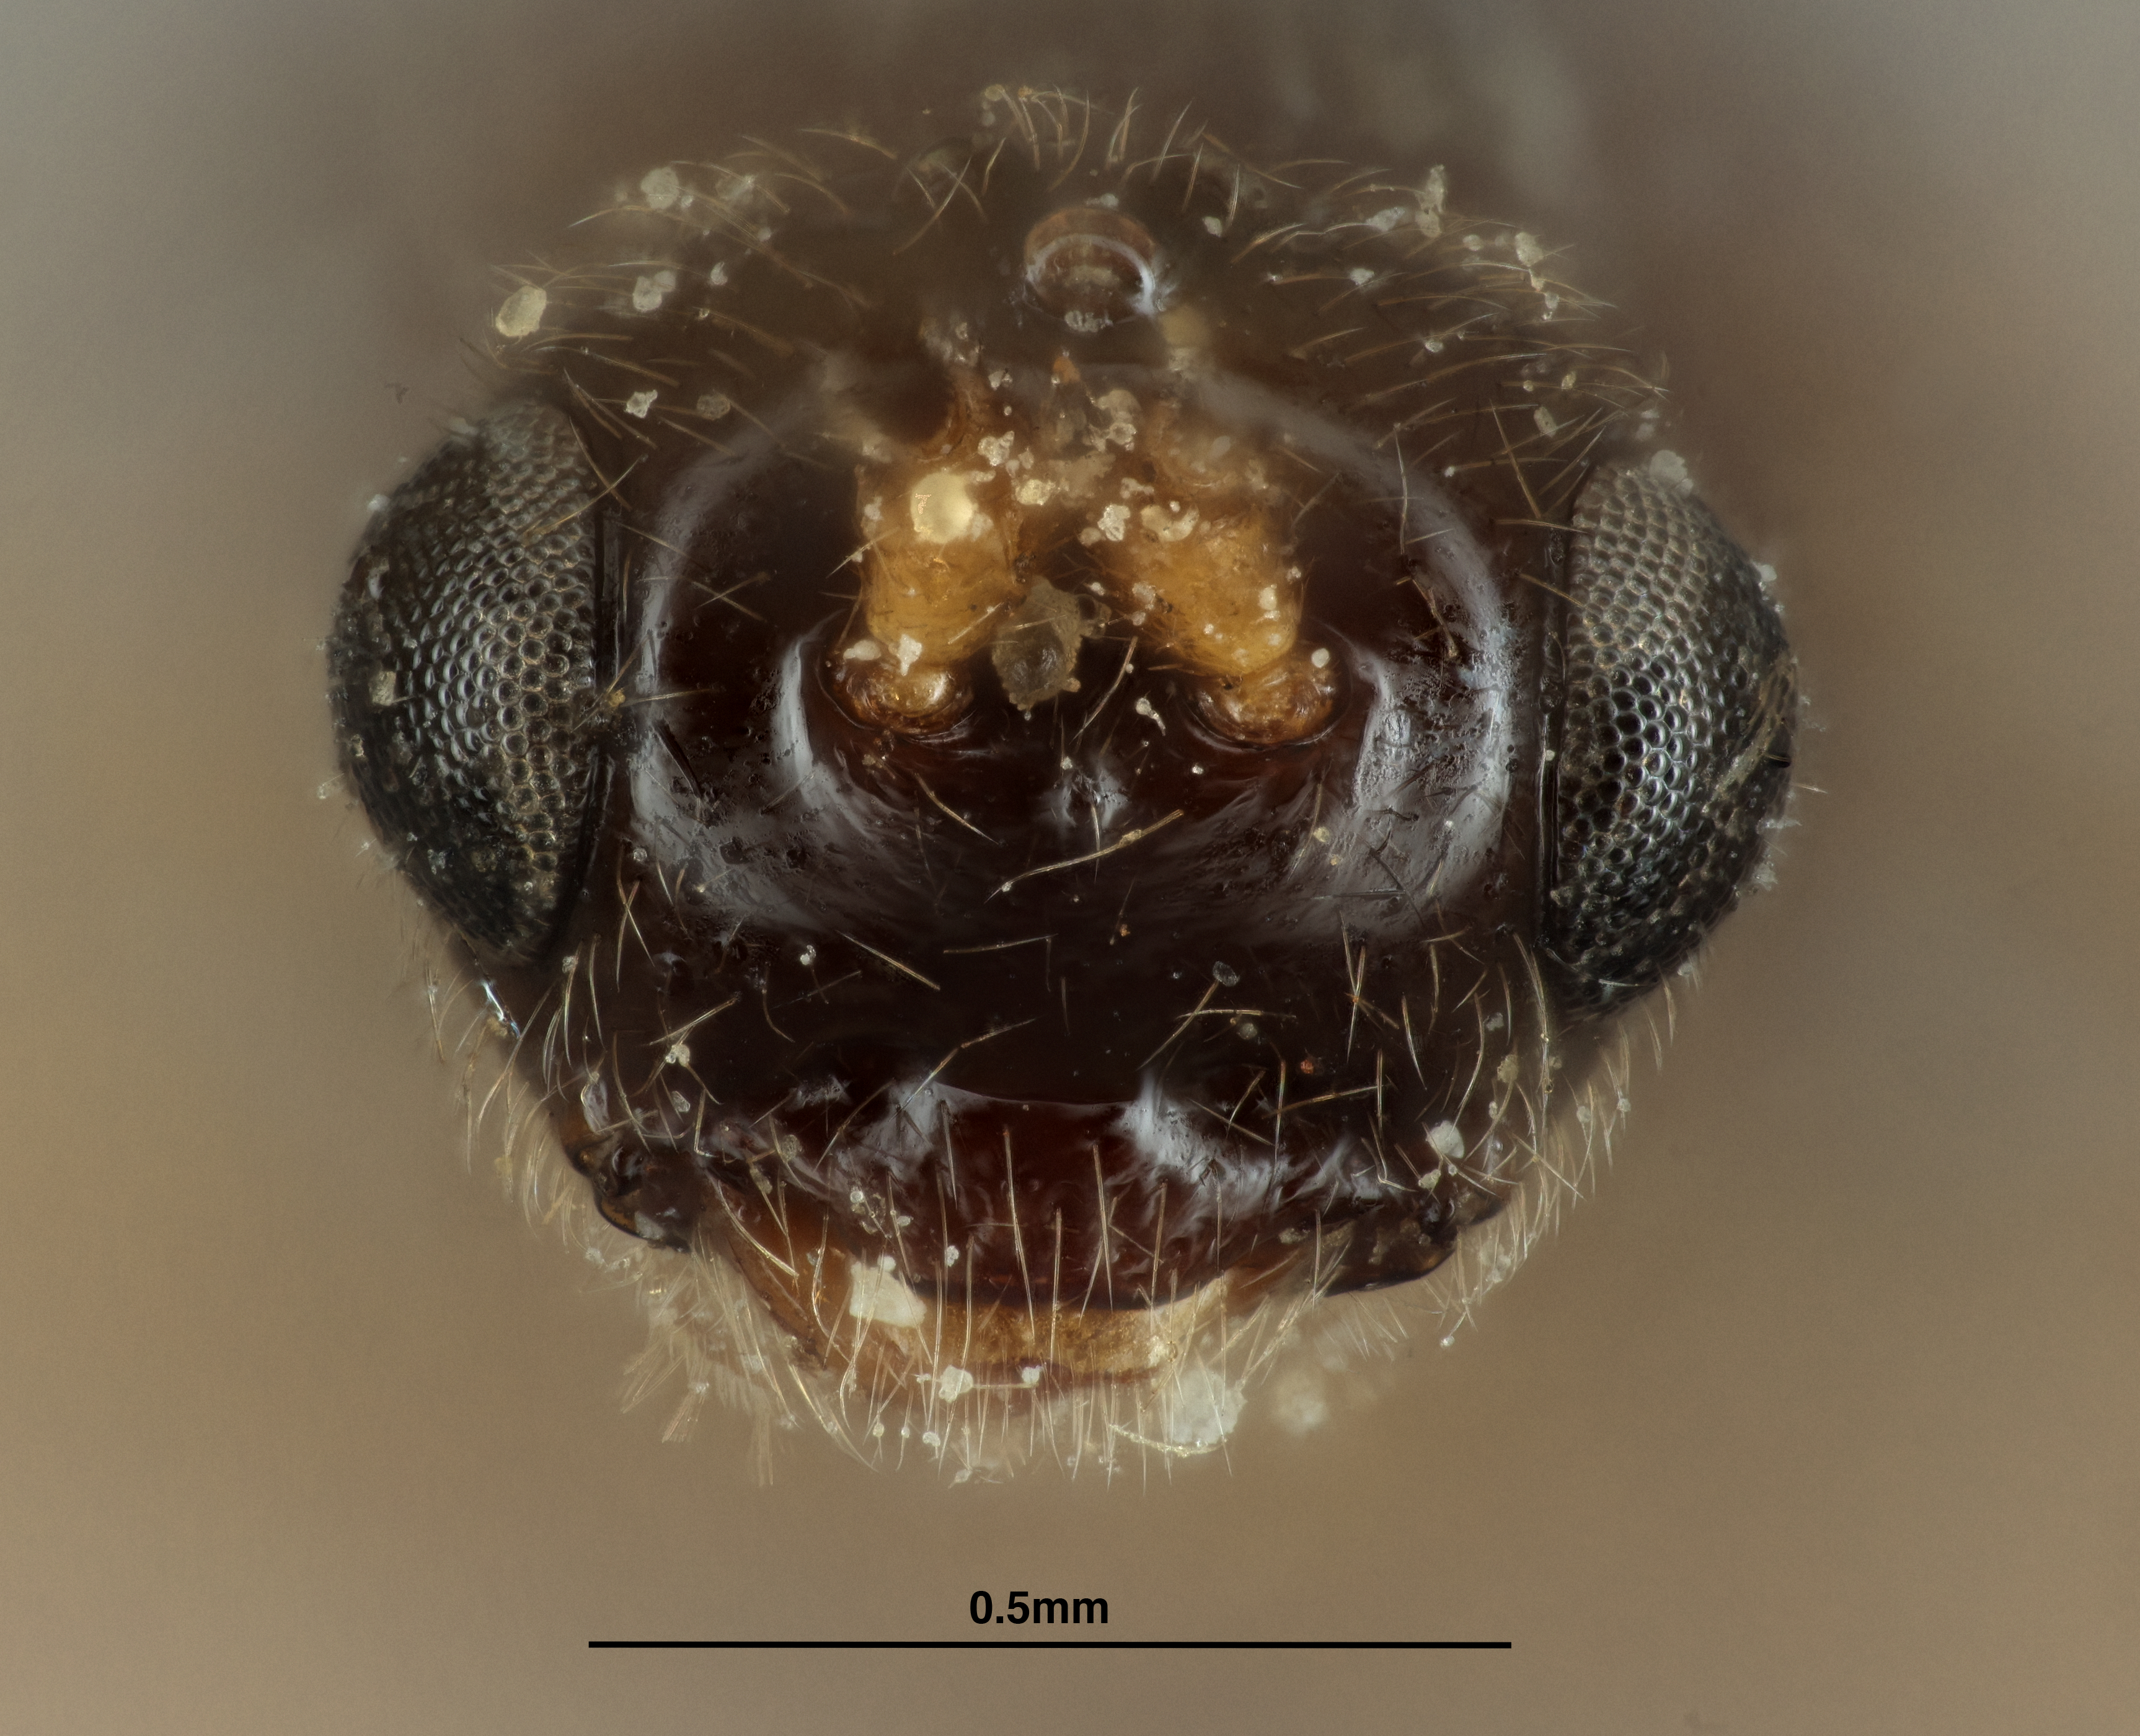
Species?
Diospilus curticaudis
